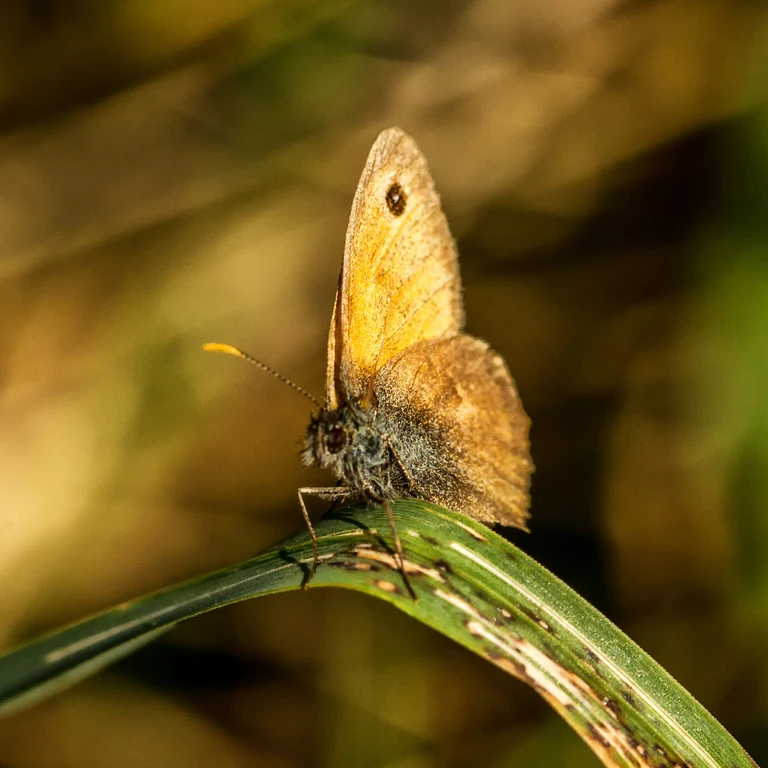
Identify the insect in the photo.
Coenonympha pamphilus
